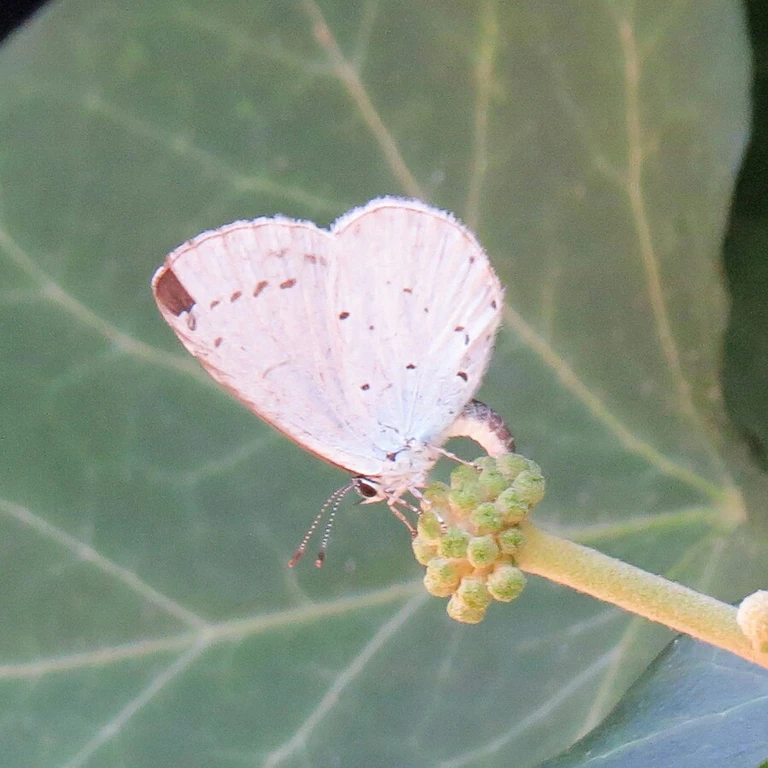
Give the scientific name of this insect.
Celastrina argiolus
